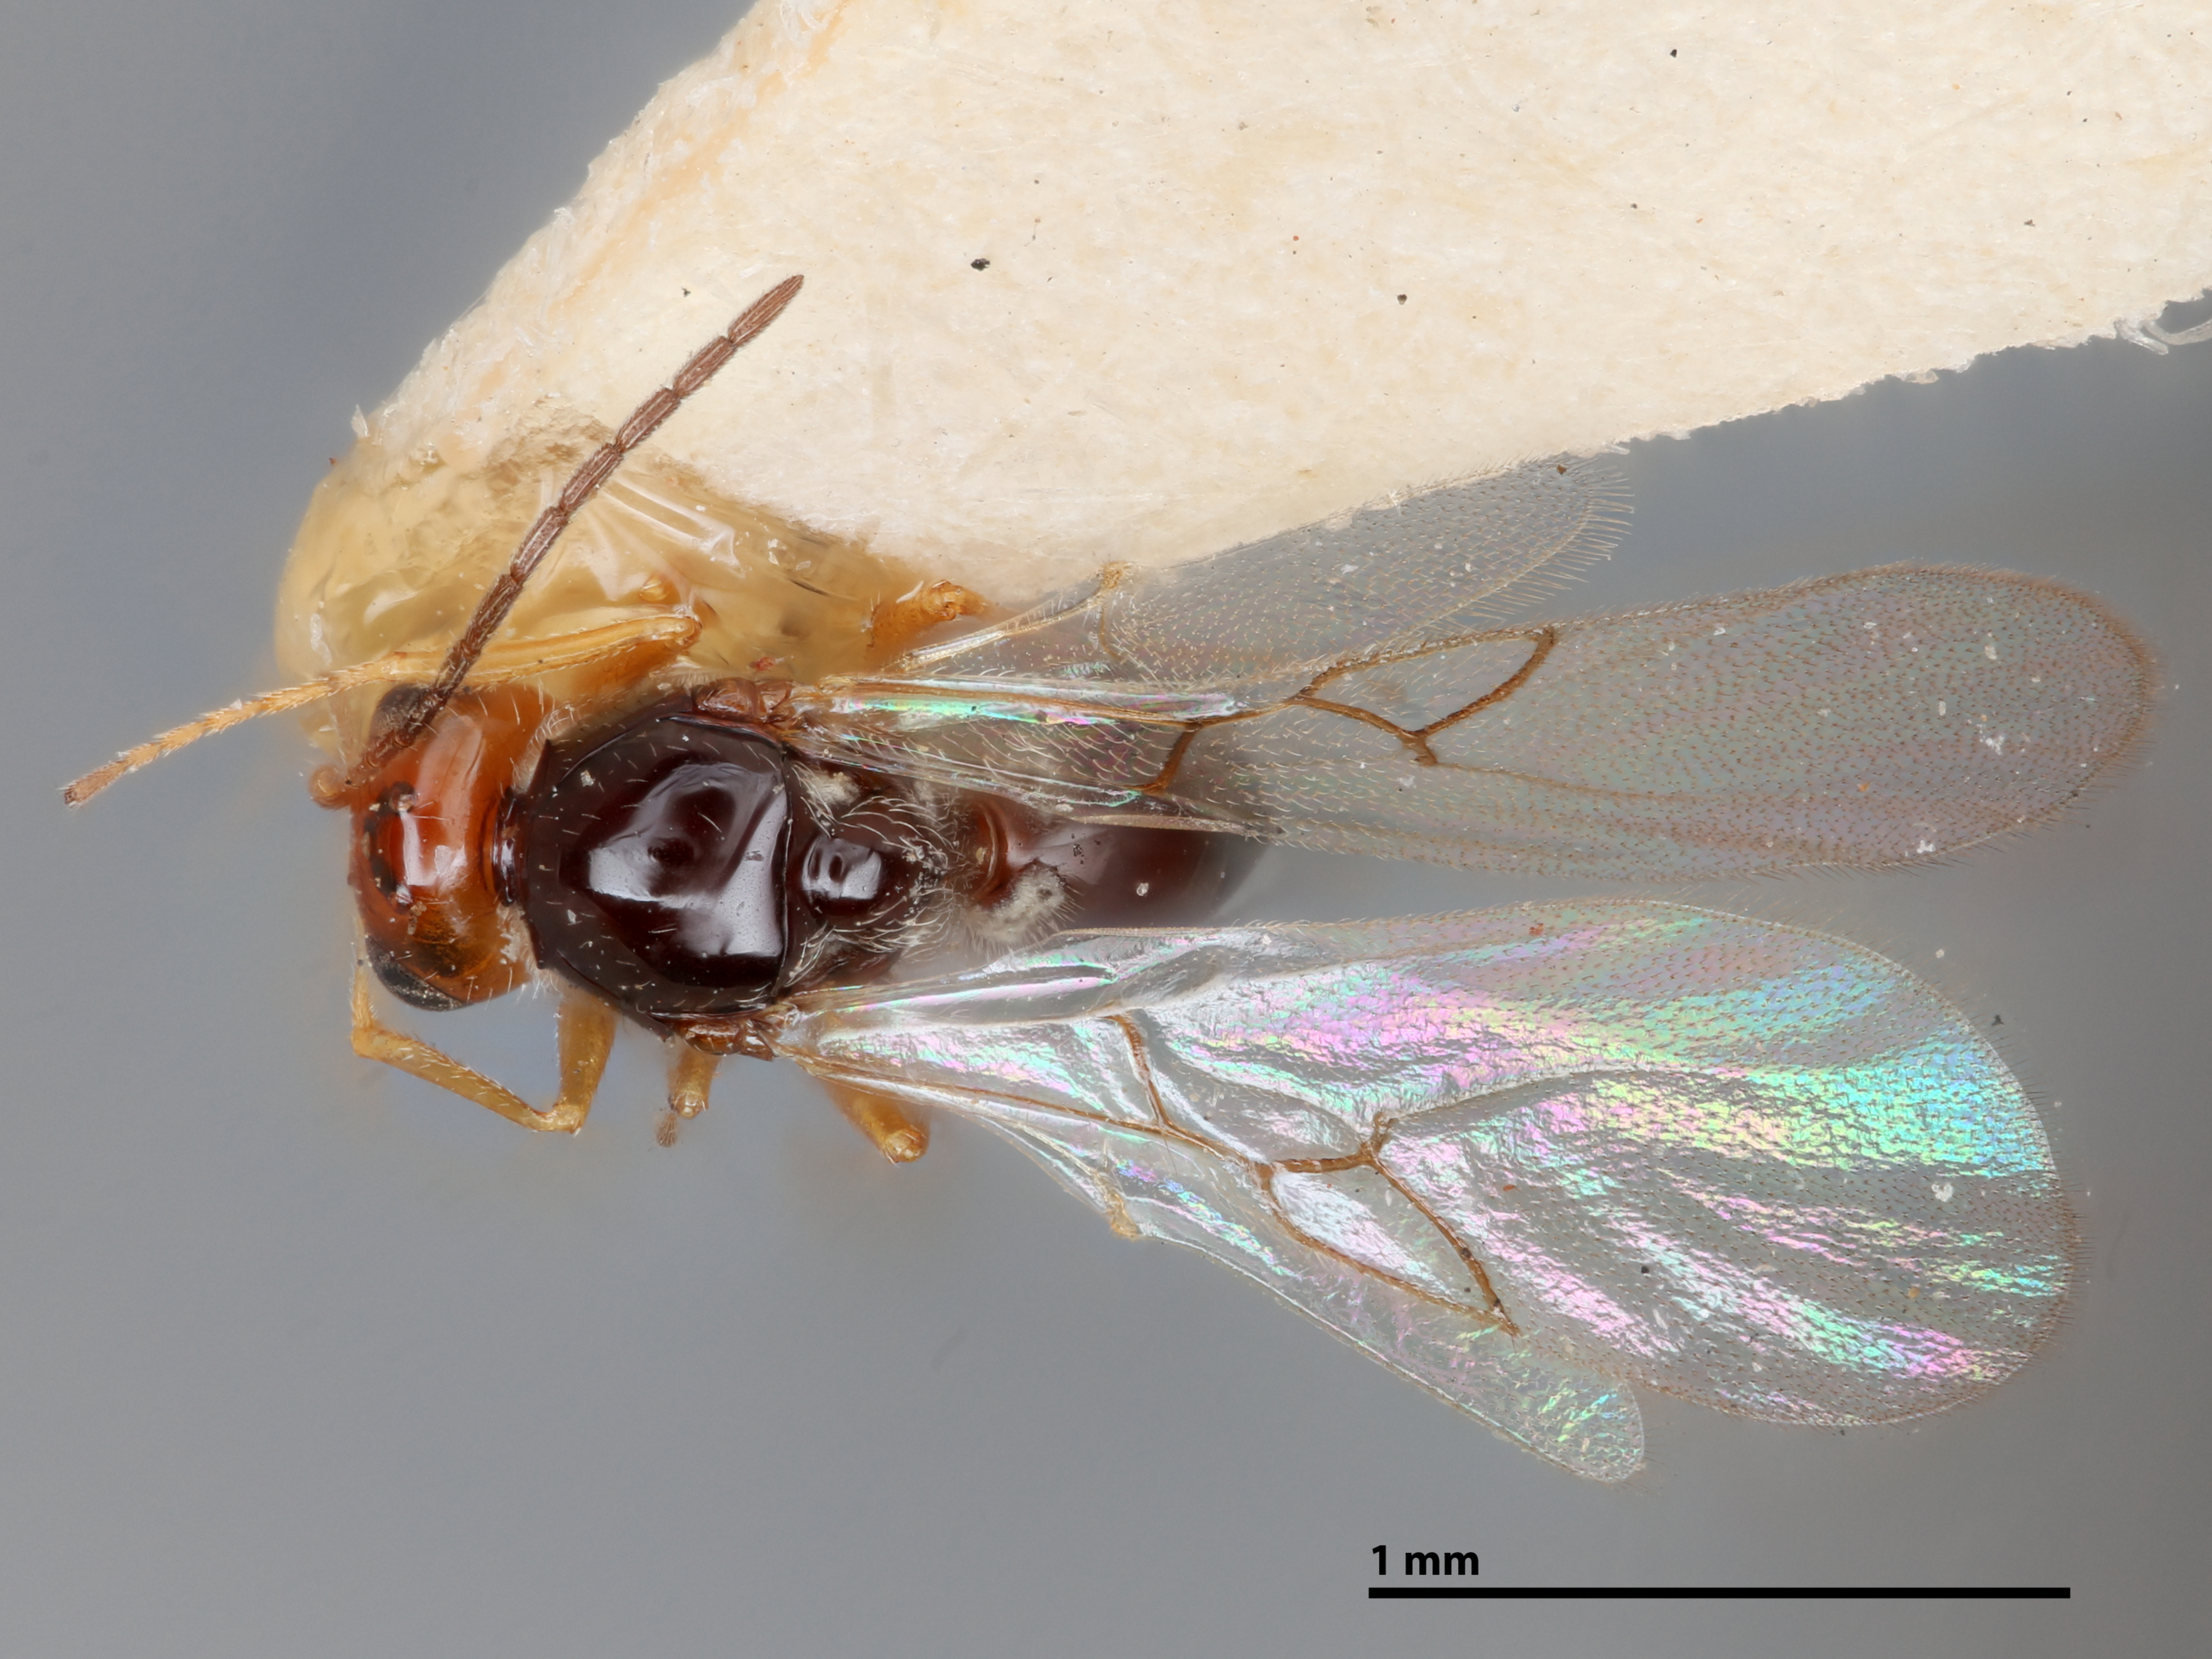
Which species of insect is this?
Charips areolata
